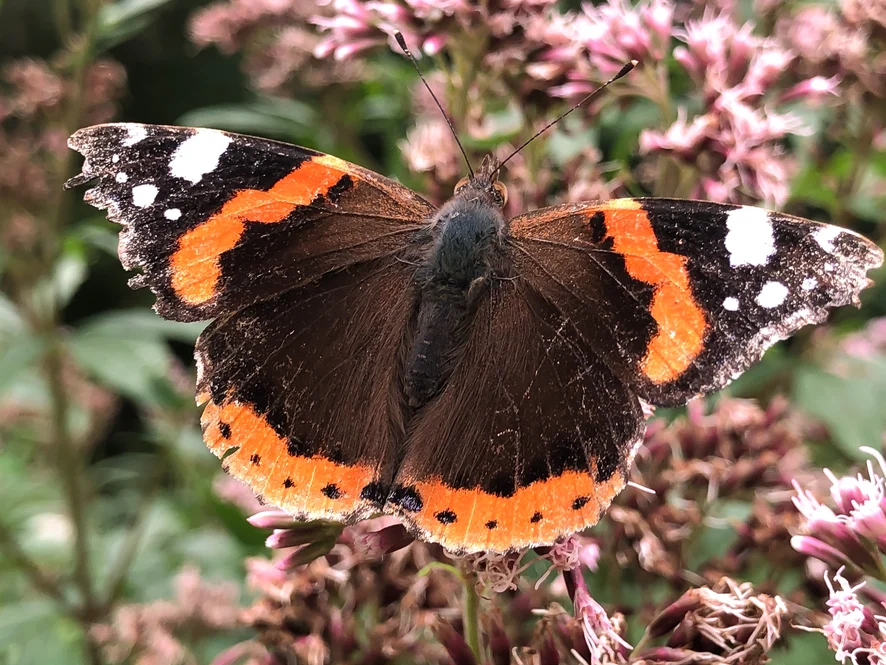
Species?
Vanessa atalanta
